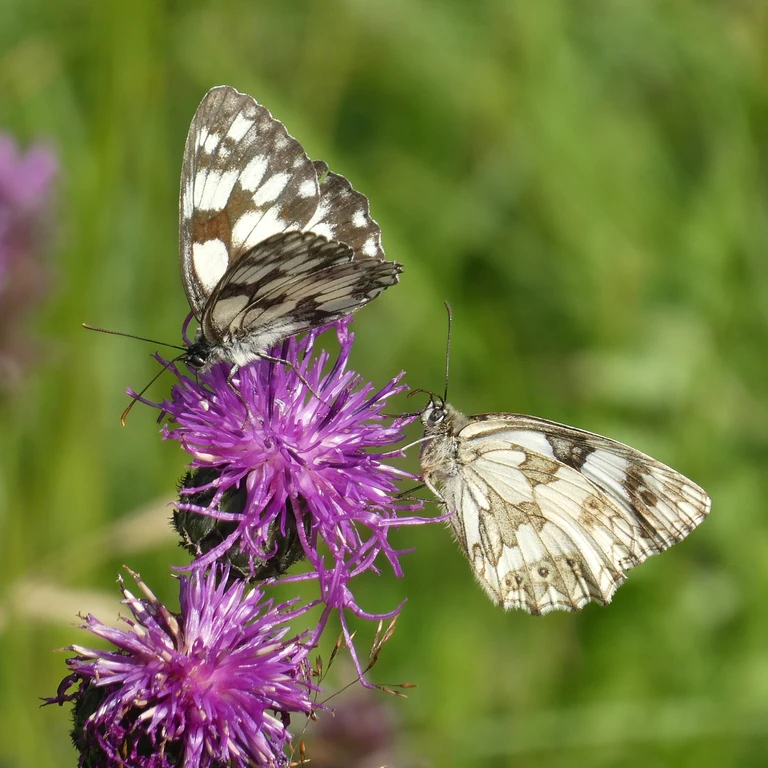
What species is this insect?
Melanargia galathea
